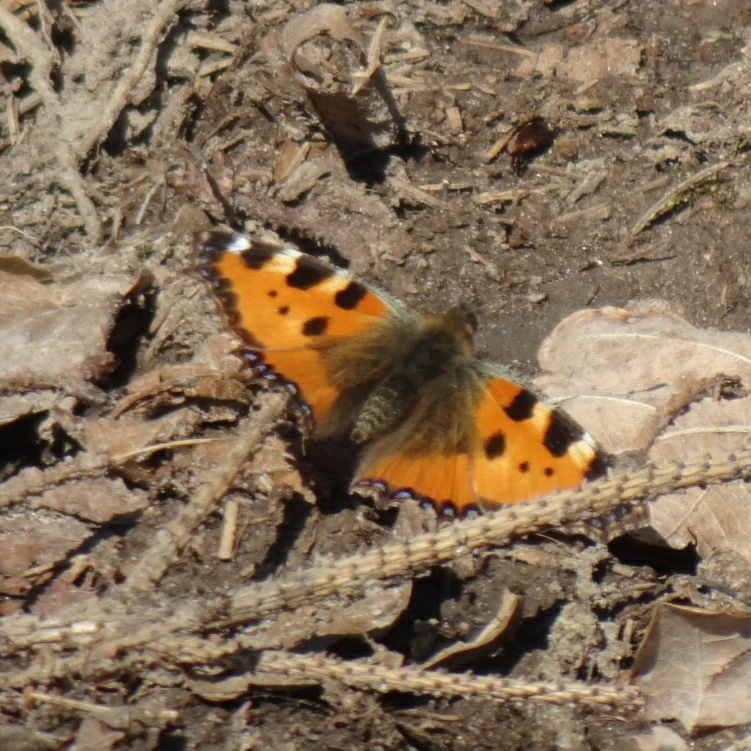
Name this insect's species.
Aglais urticae
